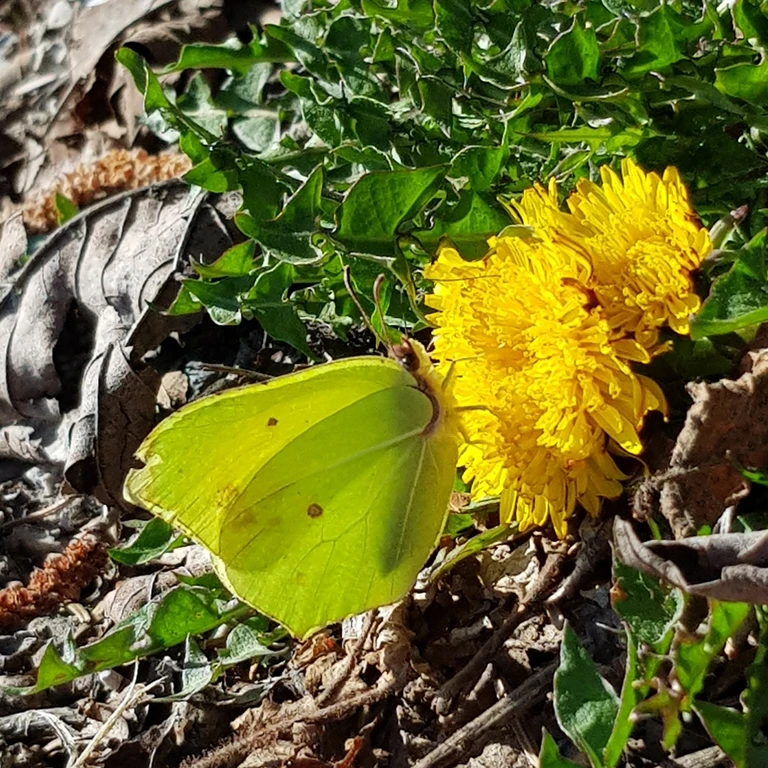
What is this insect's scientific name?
Gonepteryx rhamni
